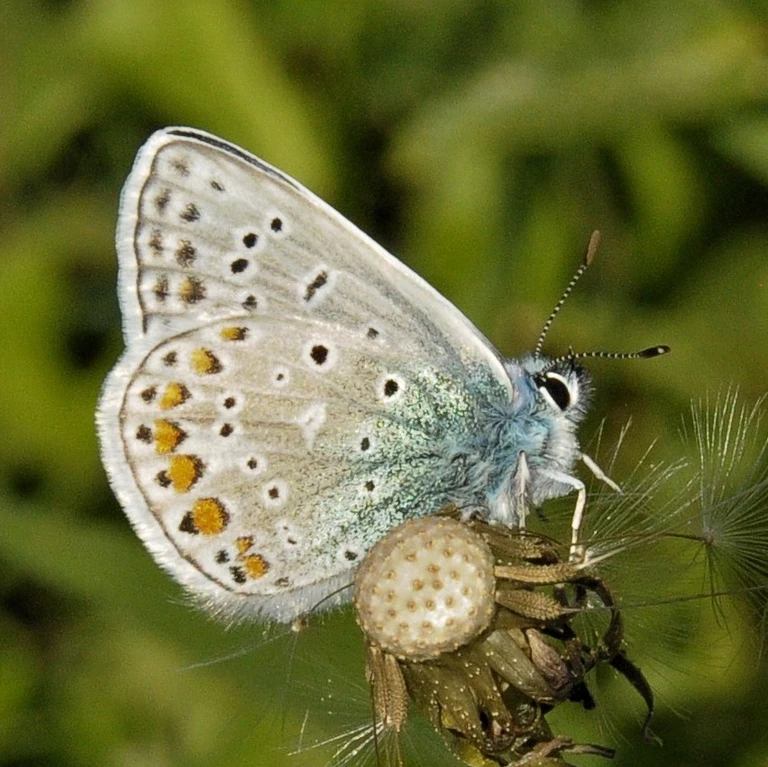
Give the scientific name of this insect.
Polyommatus icarus
